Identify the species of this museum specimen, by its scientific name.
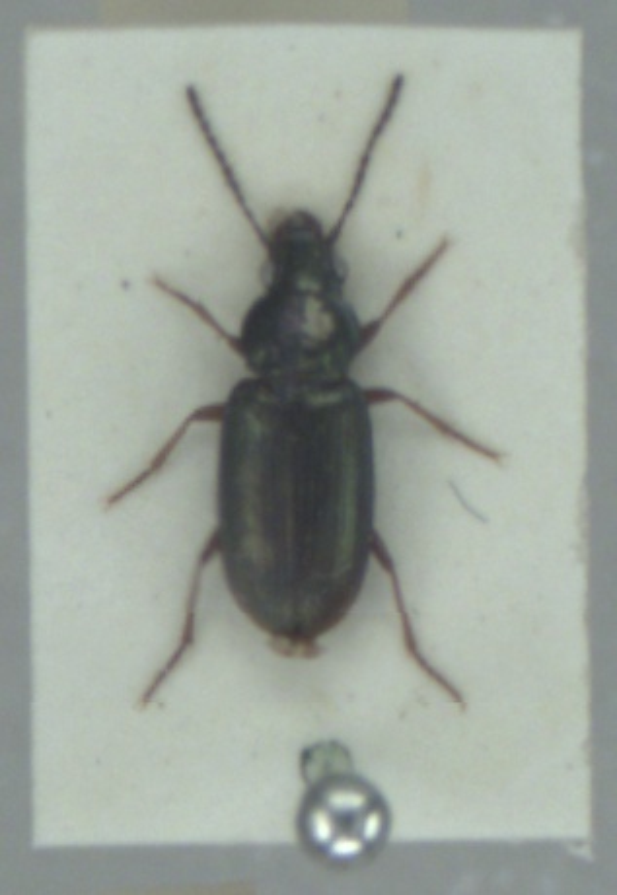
Pogonus chalceus
